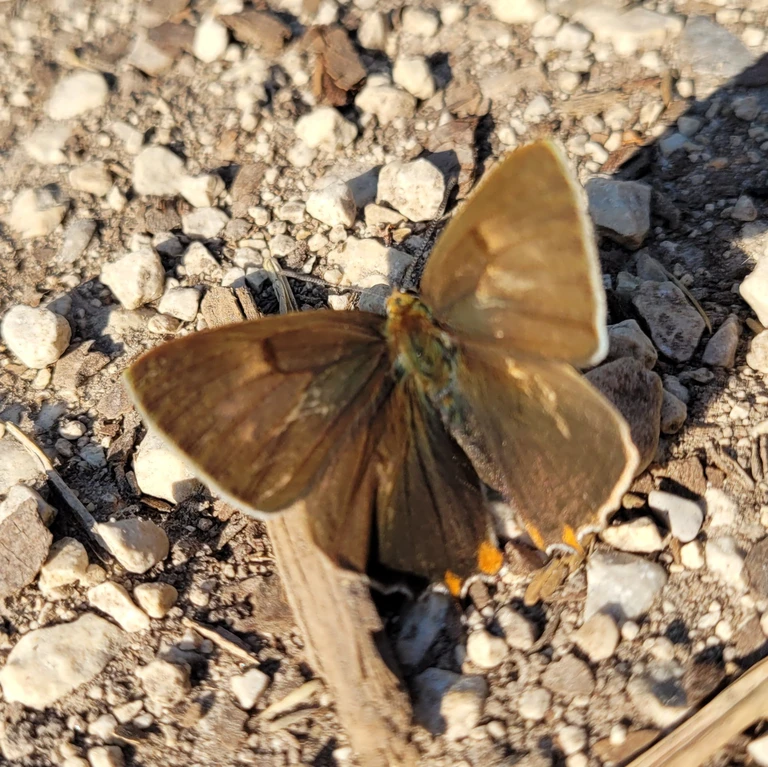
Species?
Thecla betulae
